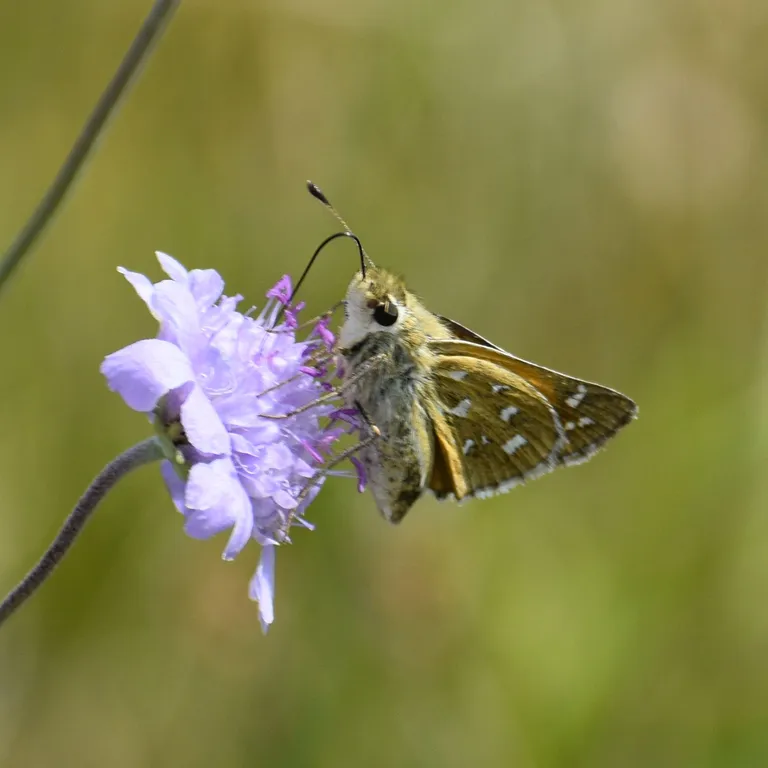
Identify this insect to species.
Hesperia comma
